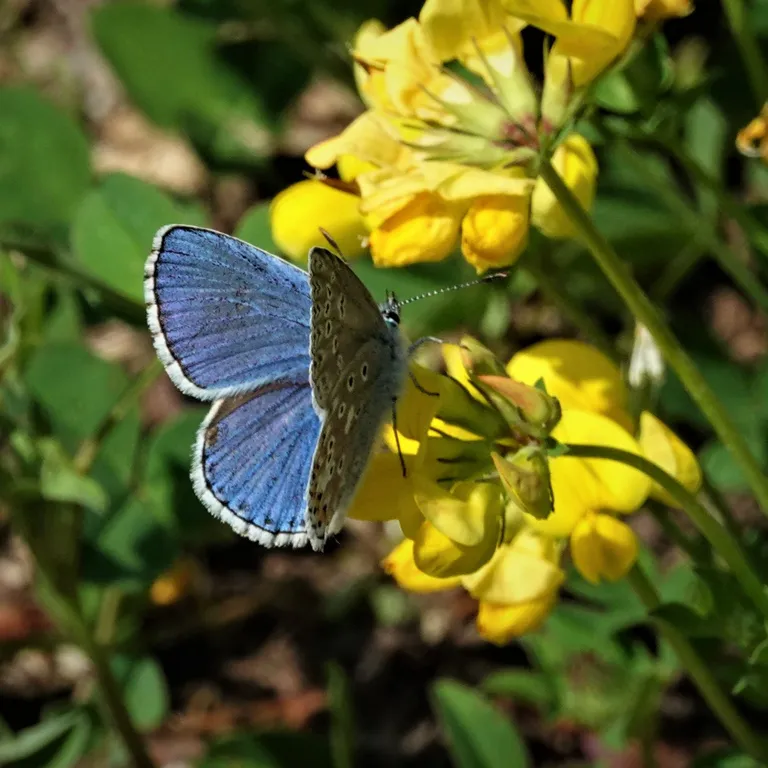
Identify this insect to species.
Lysandra bellargus
